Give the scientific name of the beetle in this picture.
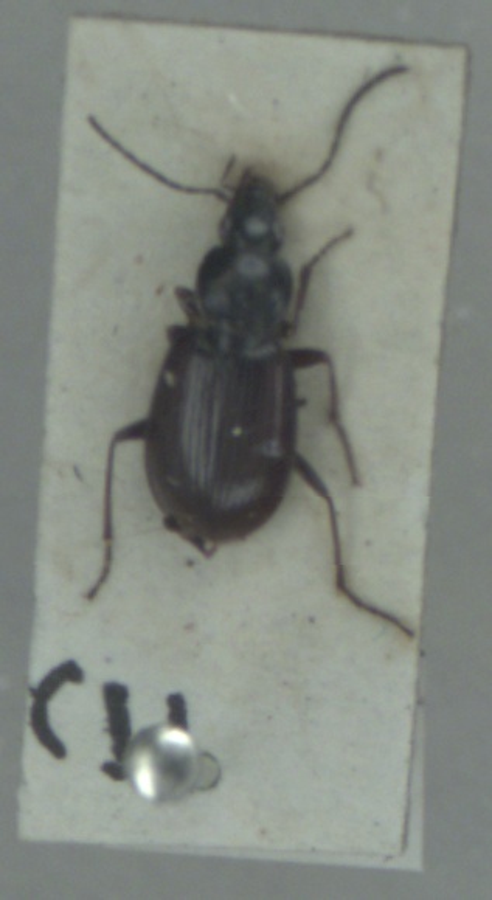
Agonum fuliginosum
